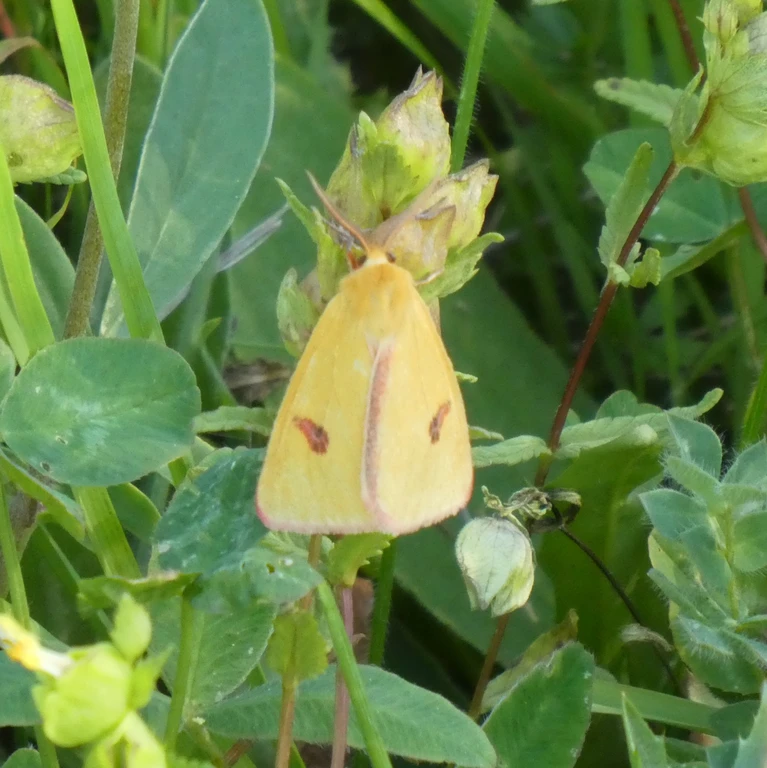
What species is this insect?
Diacrisia sannio
